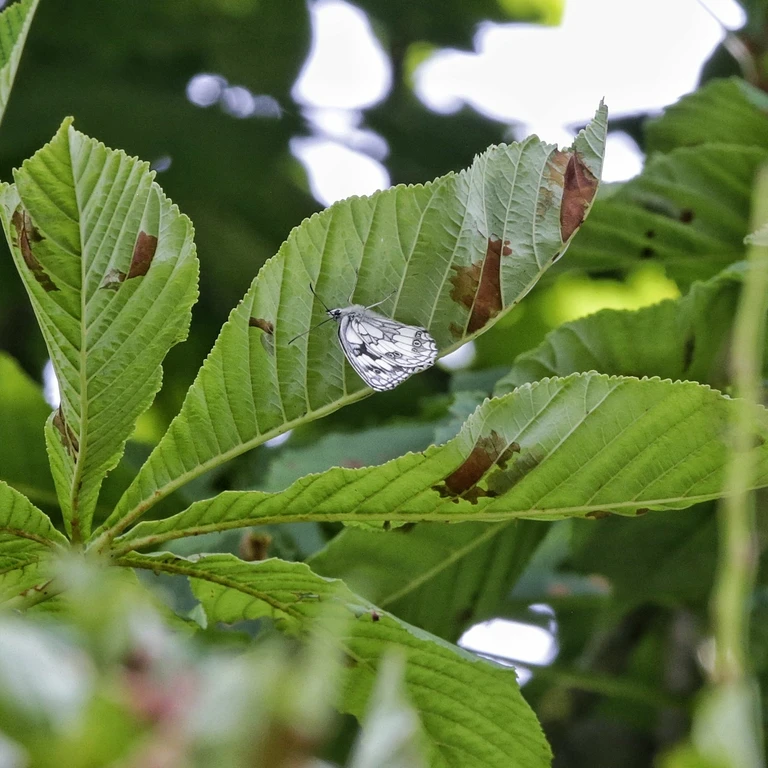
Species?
Melanargia galathea
